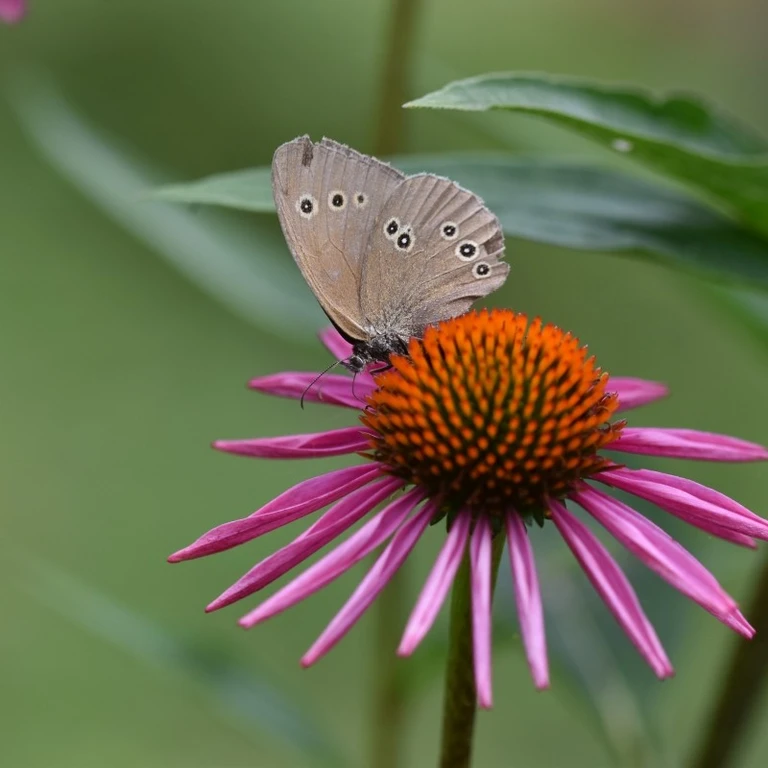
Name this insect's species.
Aphantopus hyperantus
